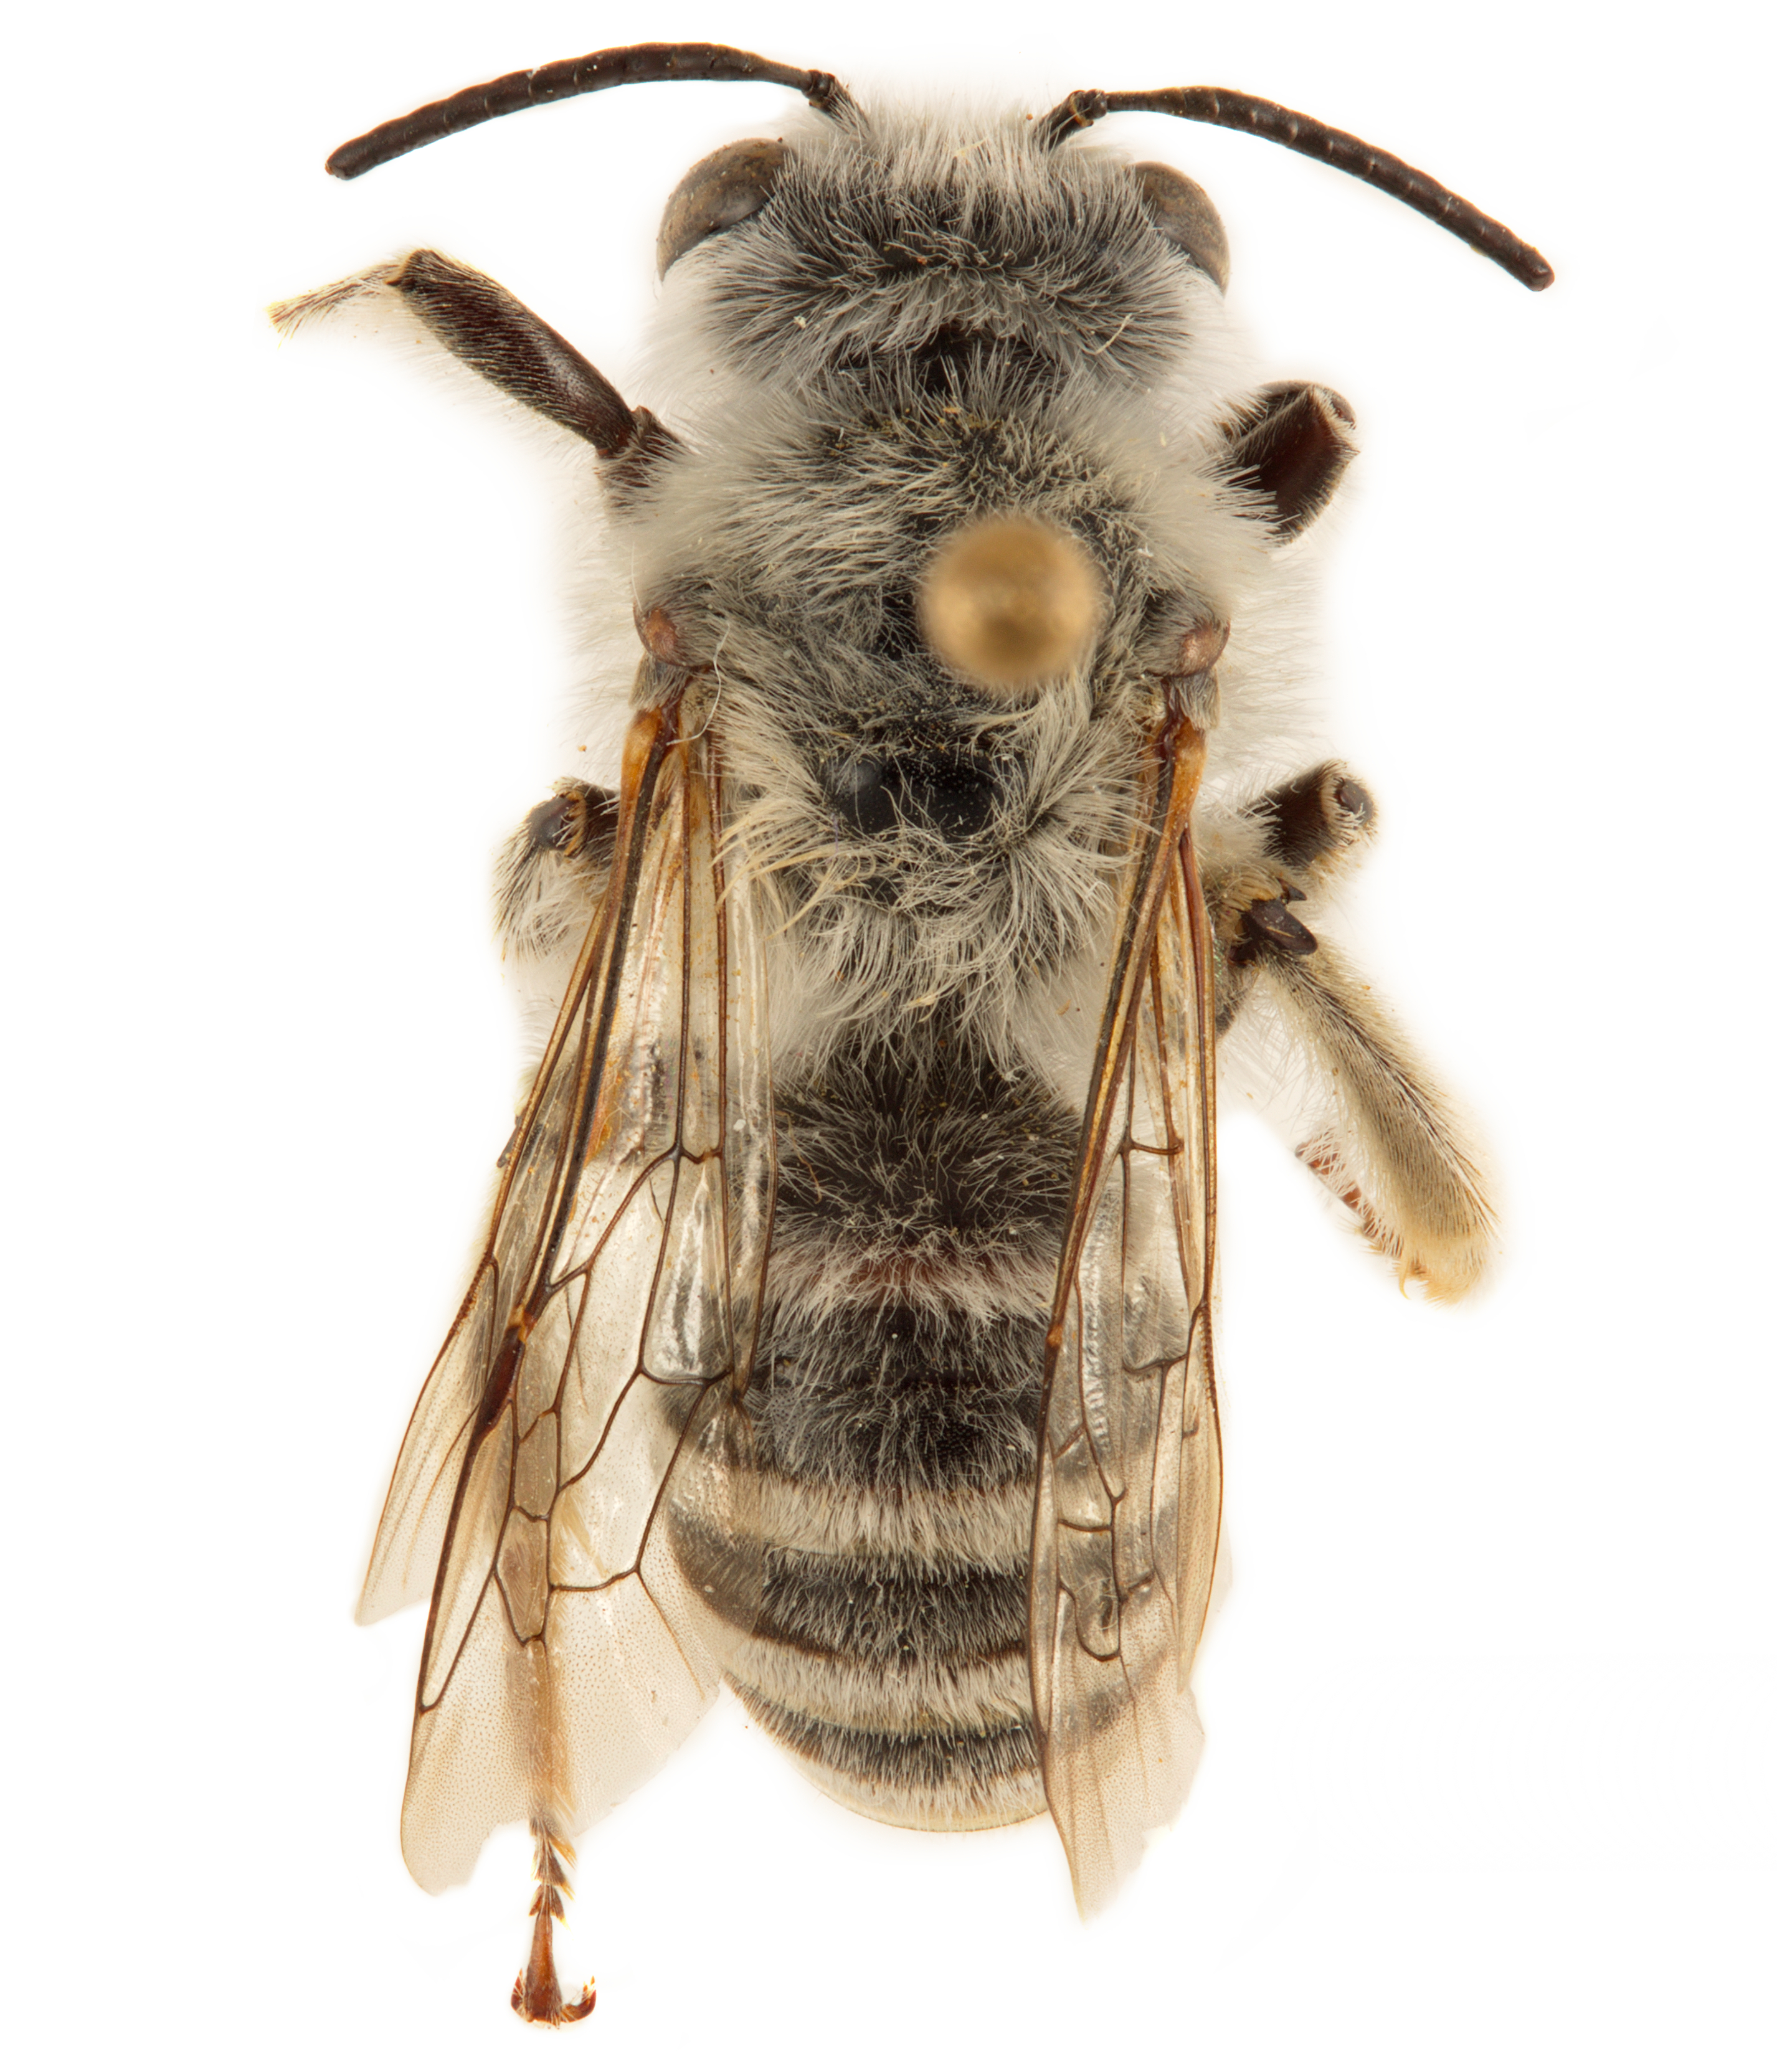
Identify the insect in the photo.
Megandrena enceliae
